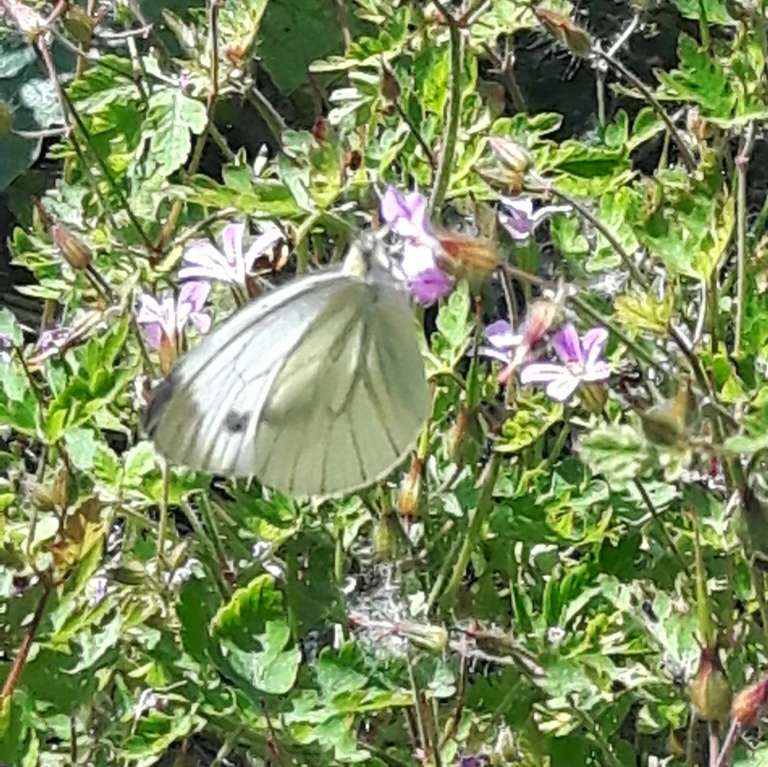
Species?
Pieris napi
